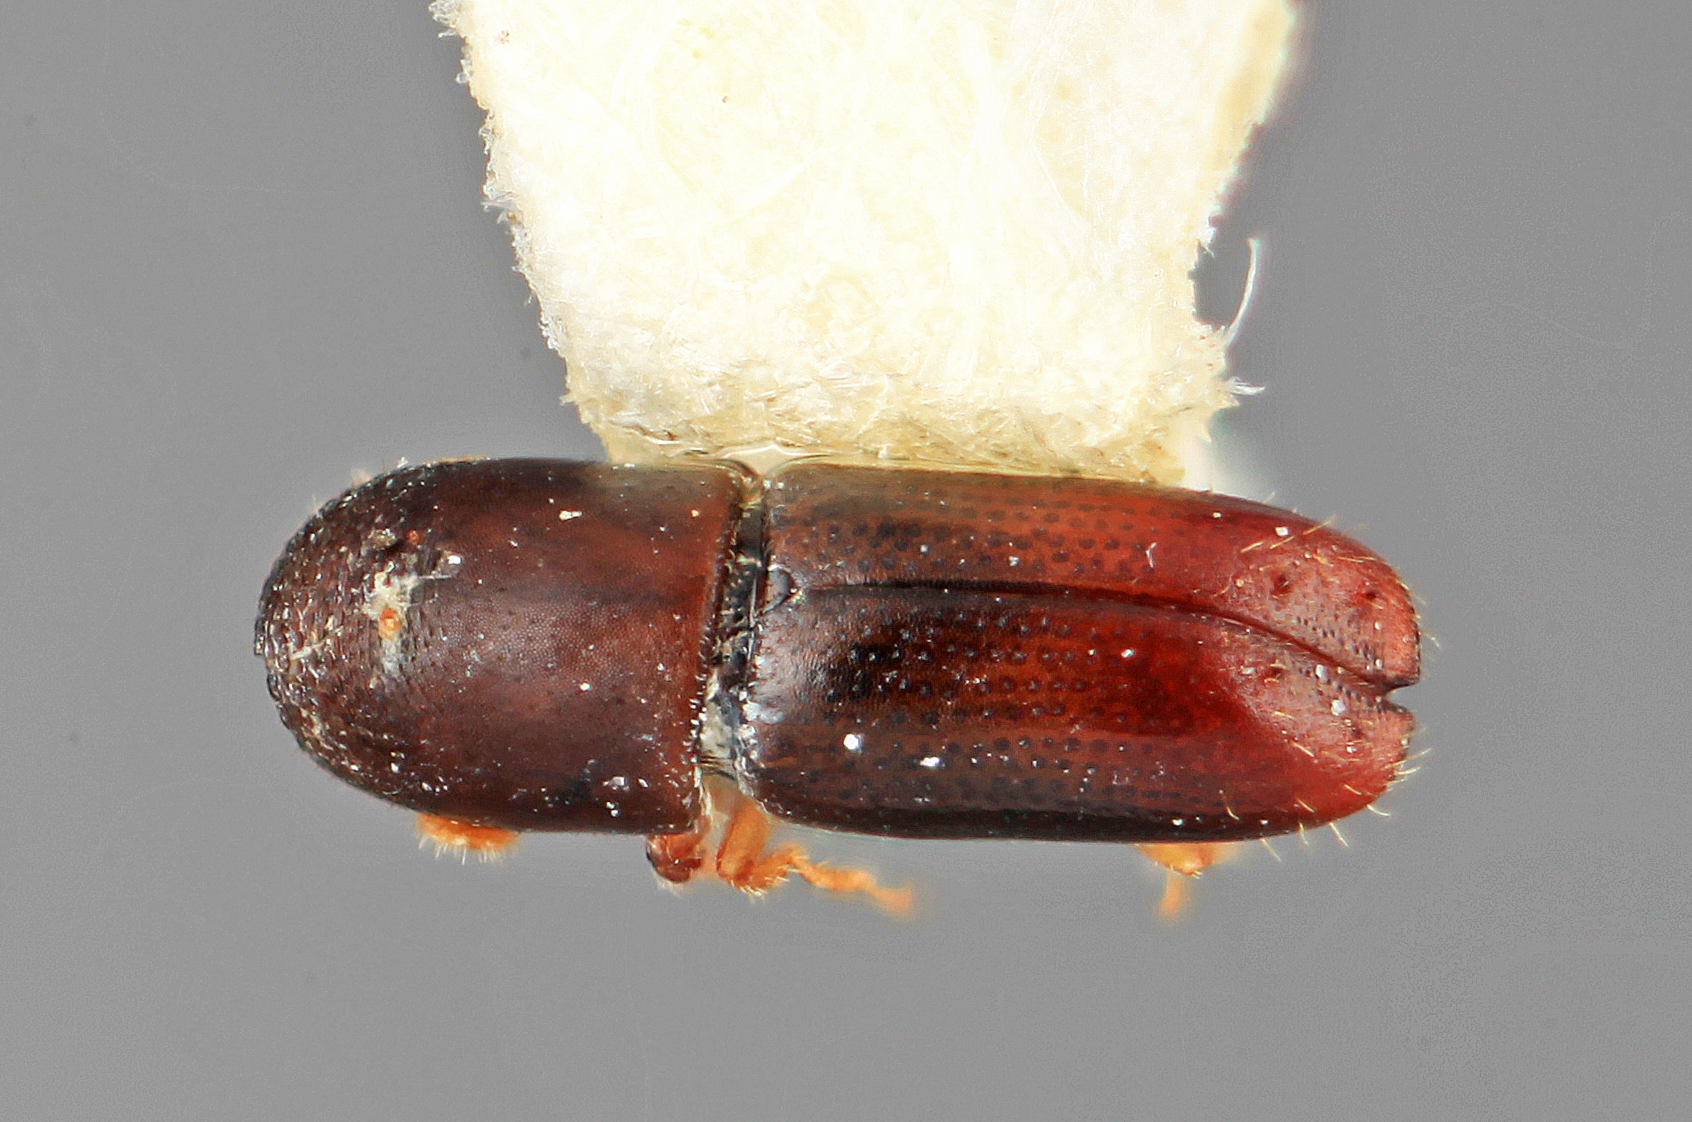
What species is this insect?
Monarthrum aztecum
